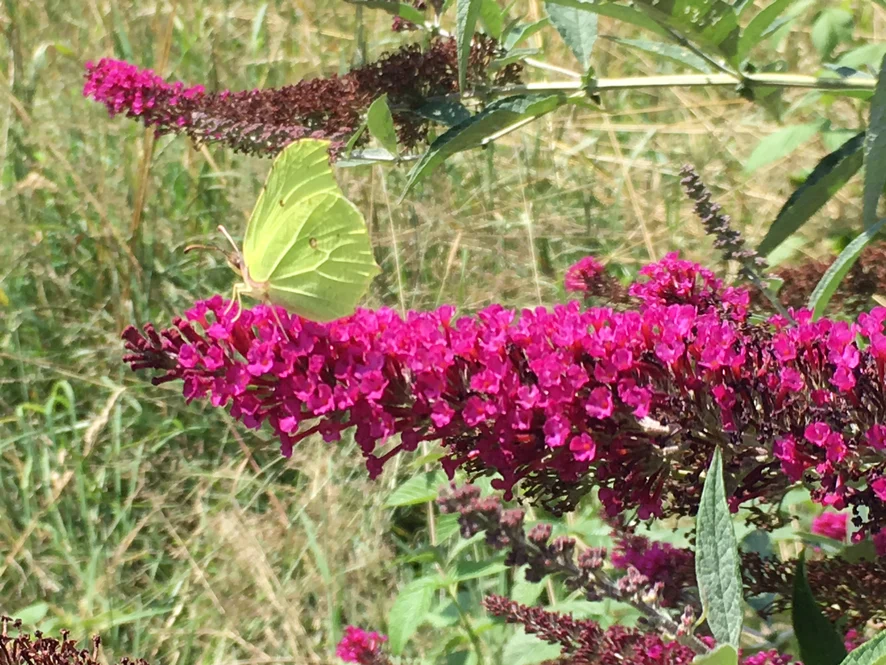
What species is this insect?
Gonepteryx rhamni
